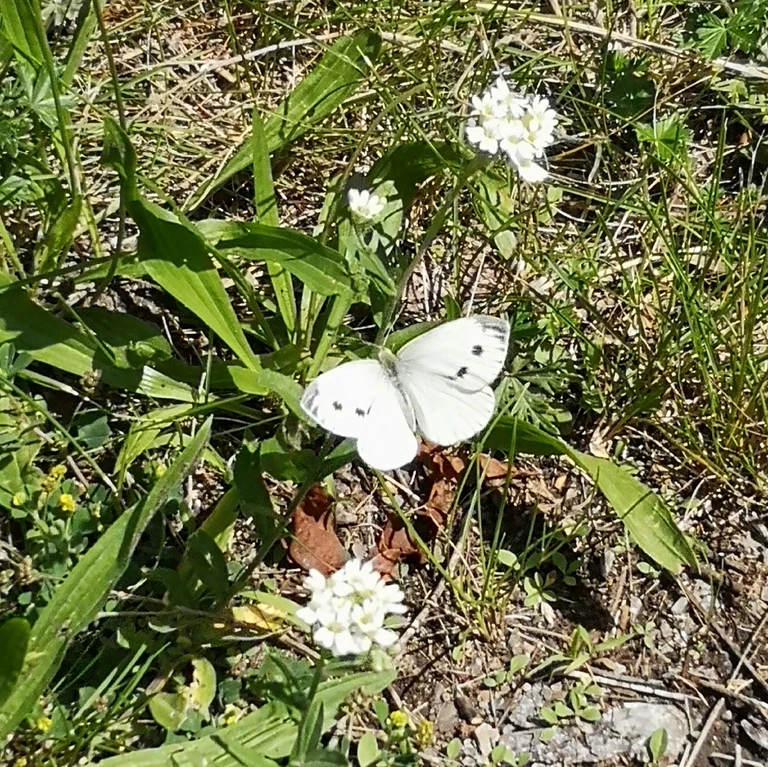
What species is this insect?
Pieris napi
